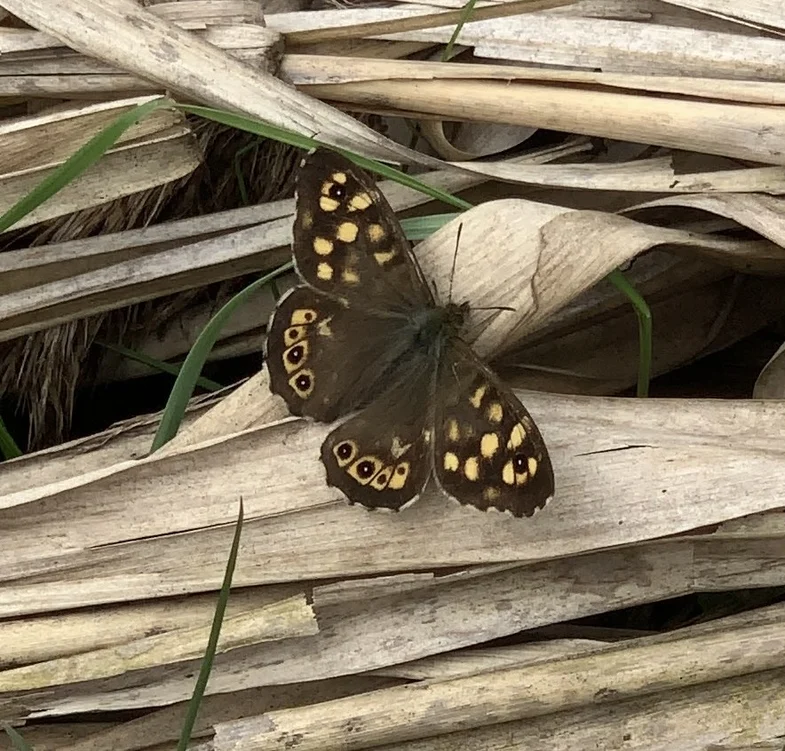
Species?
Pararge aegeria
